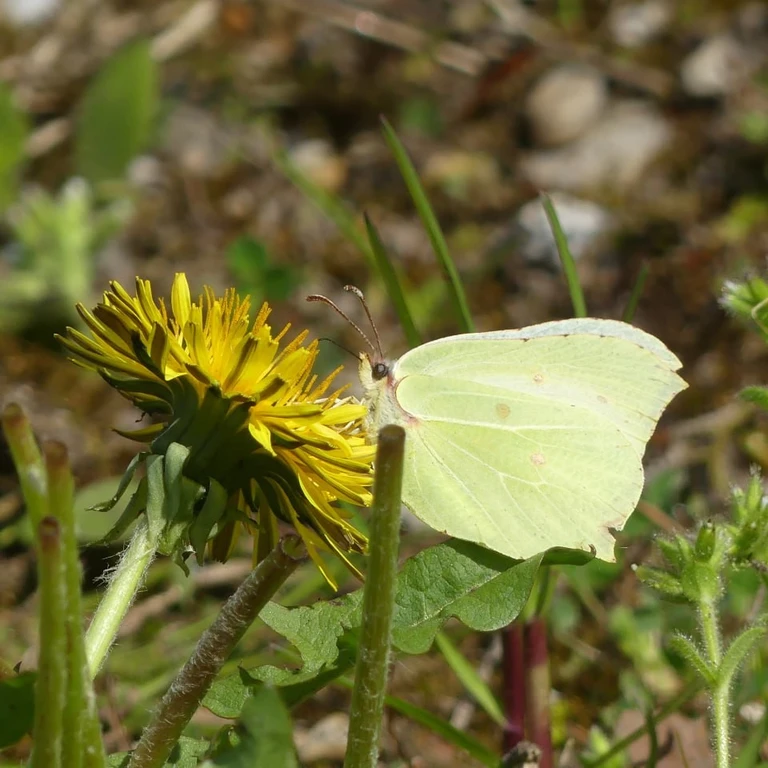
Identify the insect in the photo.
Gonepteryx rhamni
